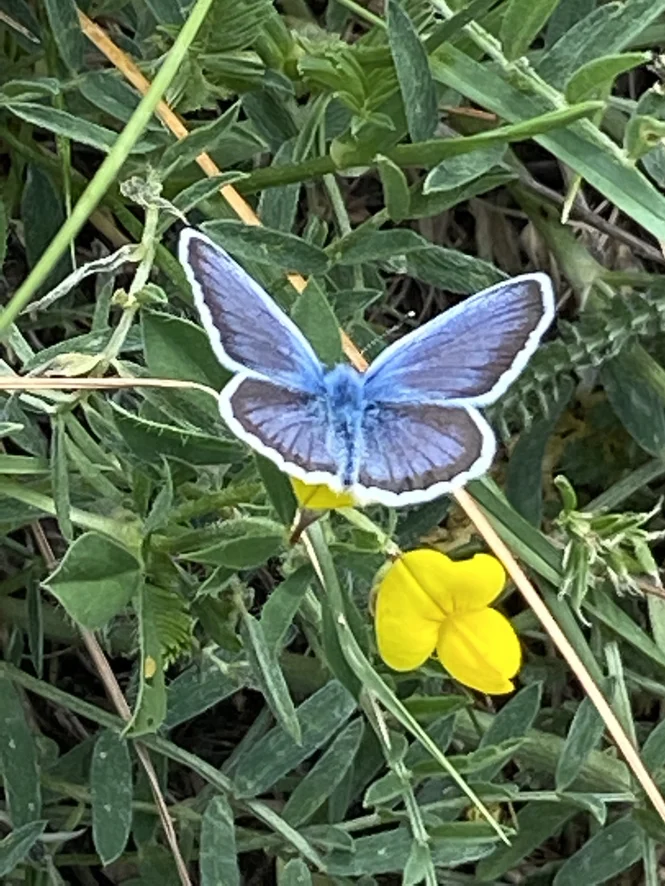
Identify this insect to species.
Plebejus argus
